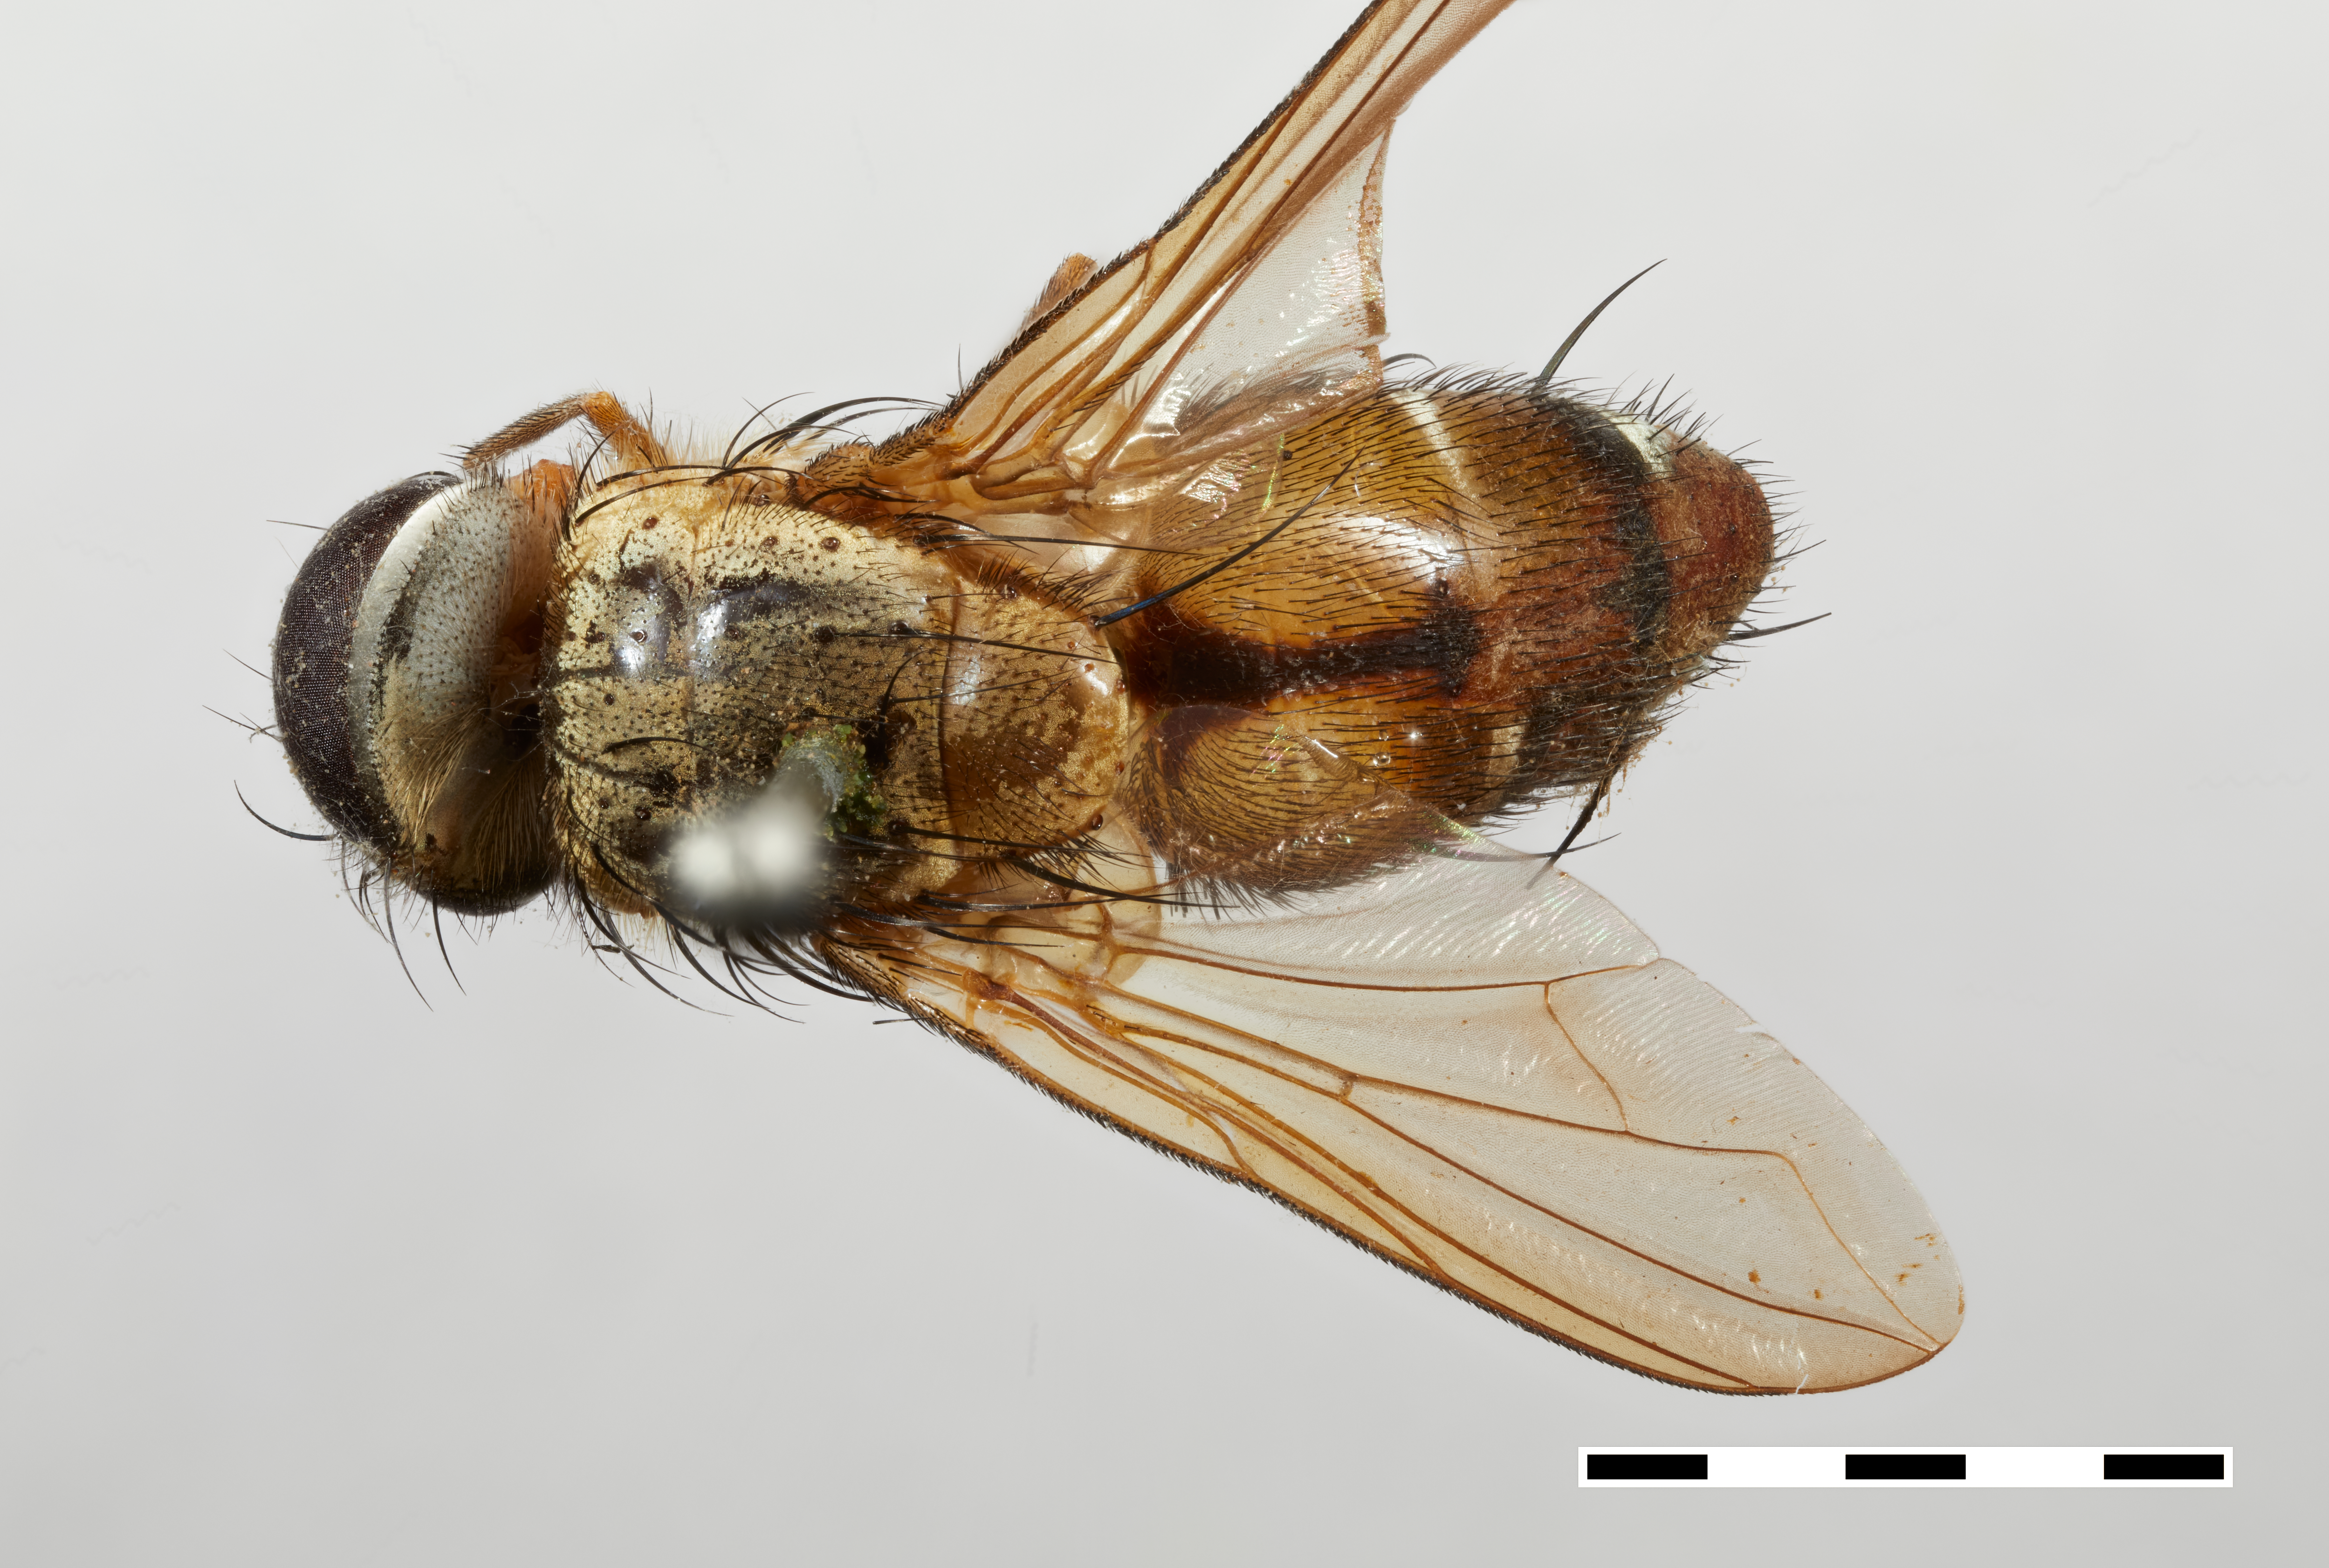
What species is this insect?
Sisyropododexia luteicornis
